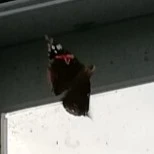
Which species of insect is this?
Vanessa atalanta
